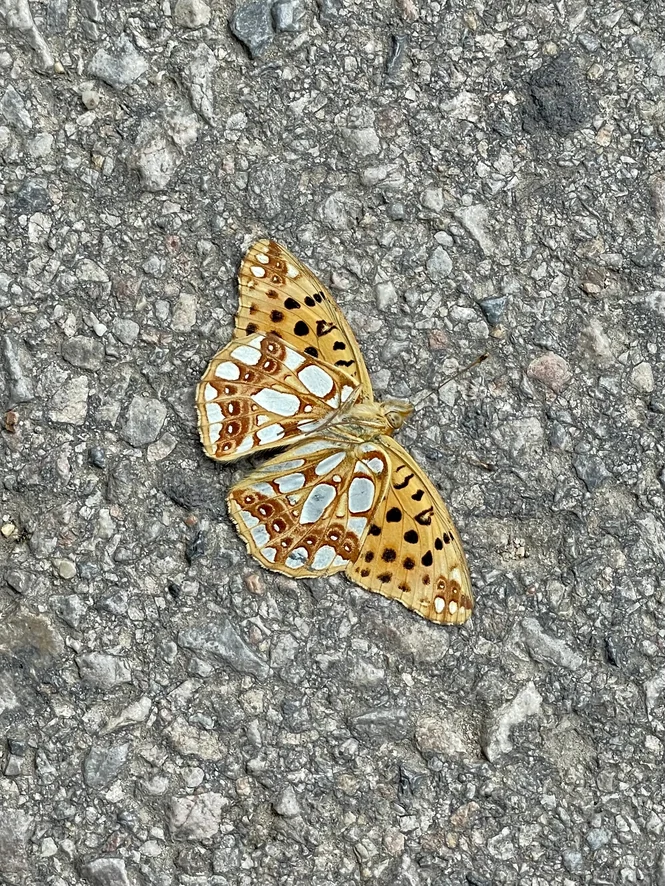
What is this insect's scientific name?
Issoria lathonia
